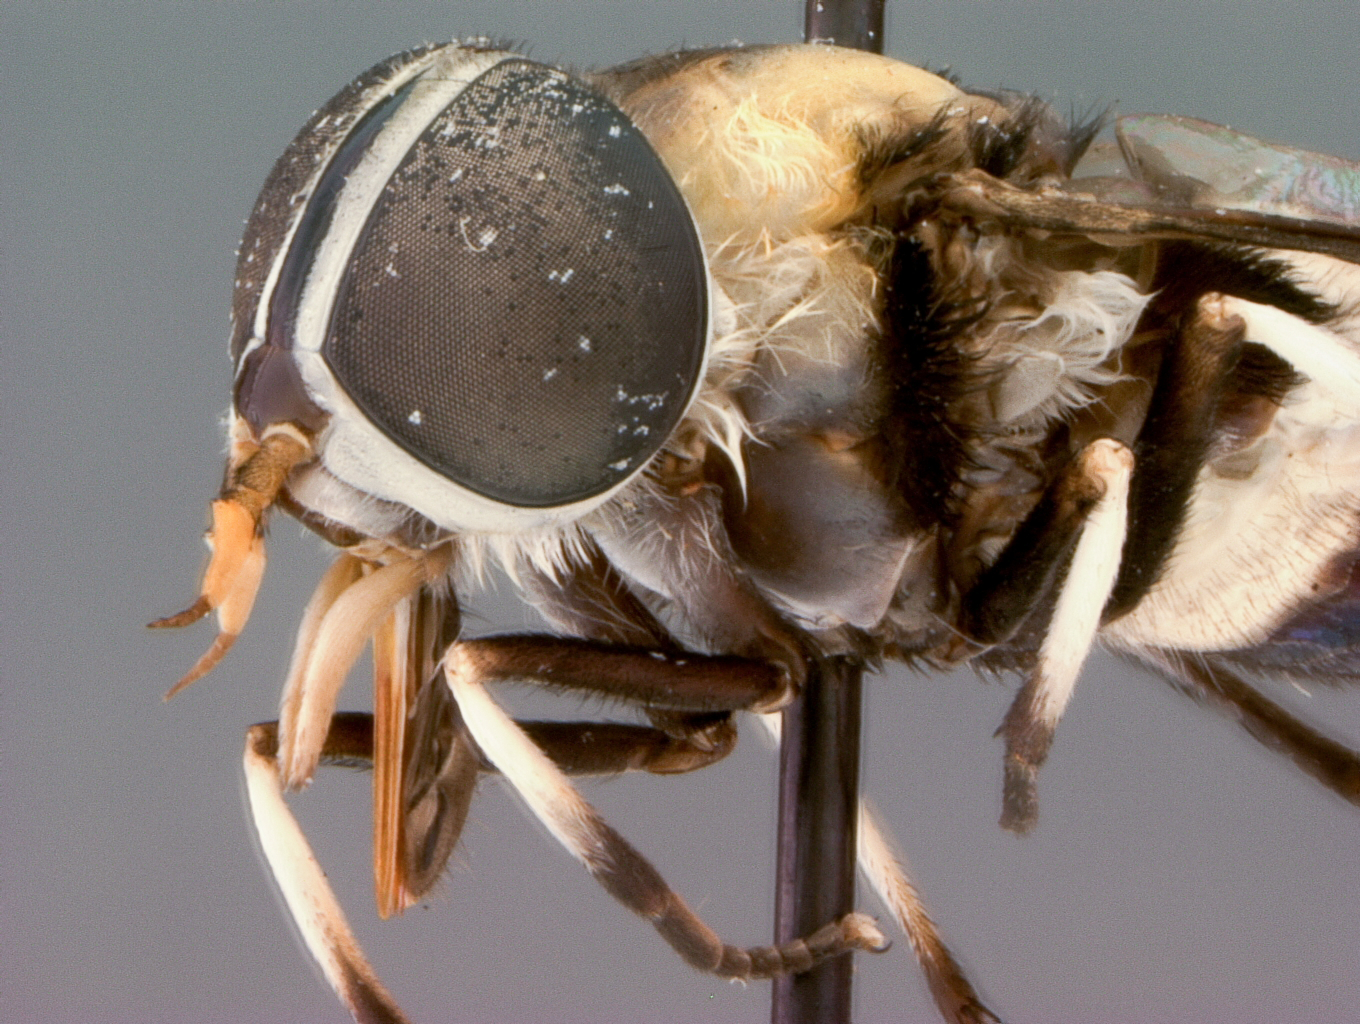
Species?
Chalybosoma malkini
